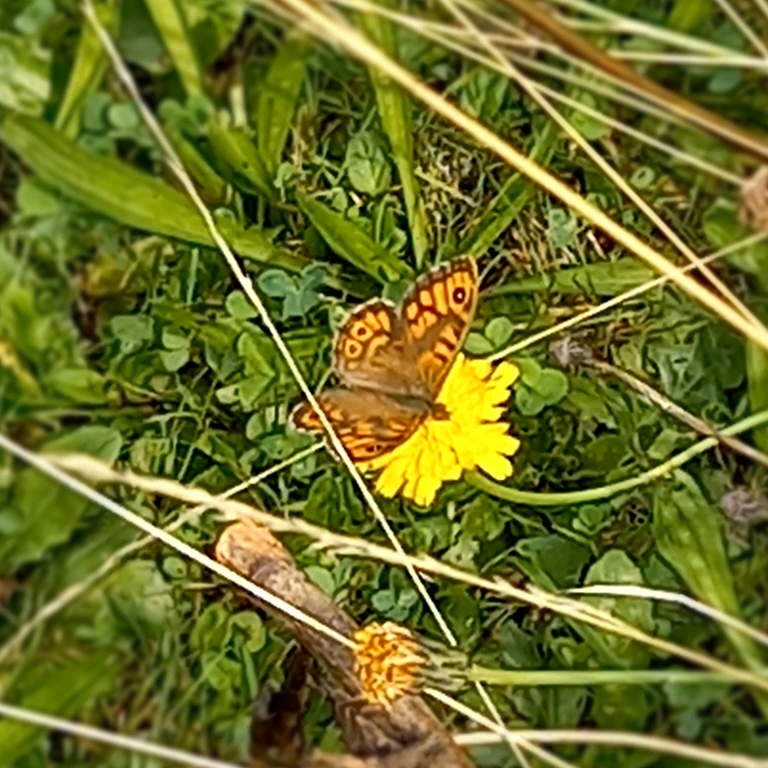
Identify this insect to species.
Lasiommata megera (also Pararge megera)
